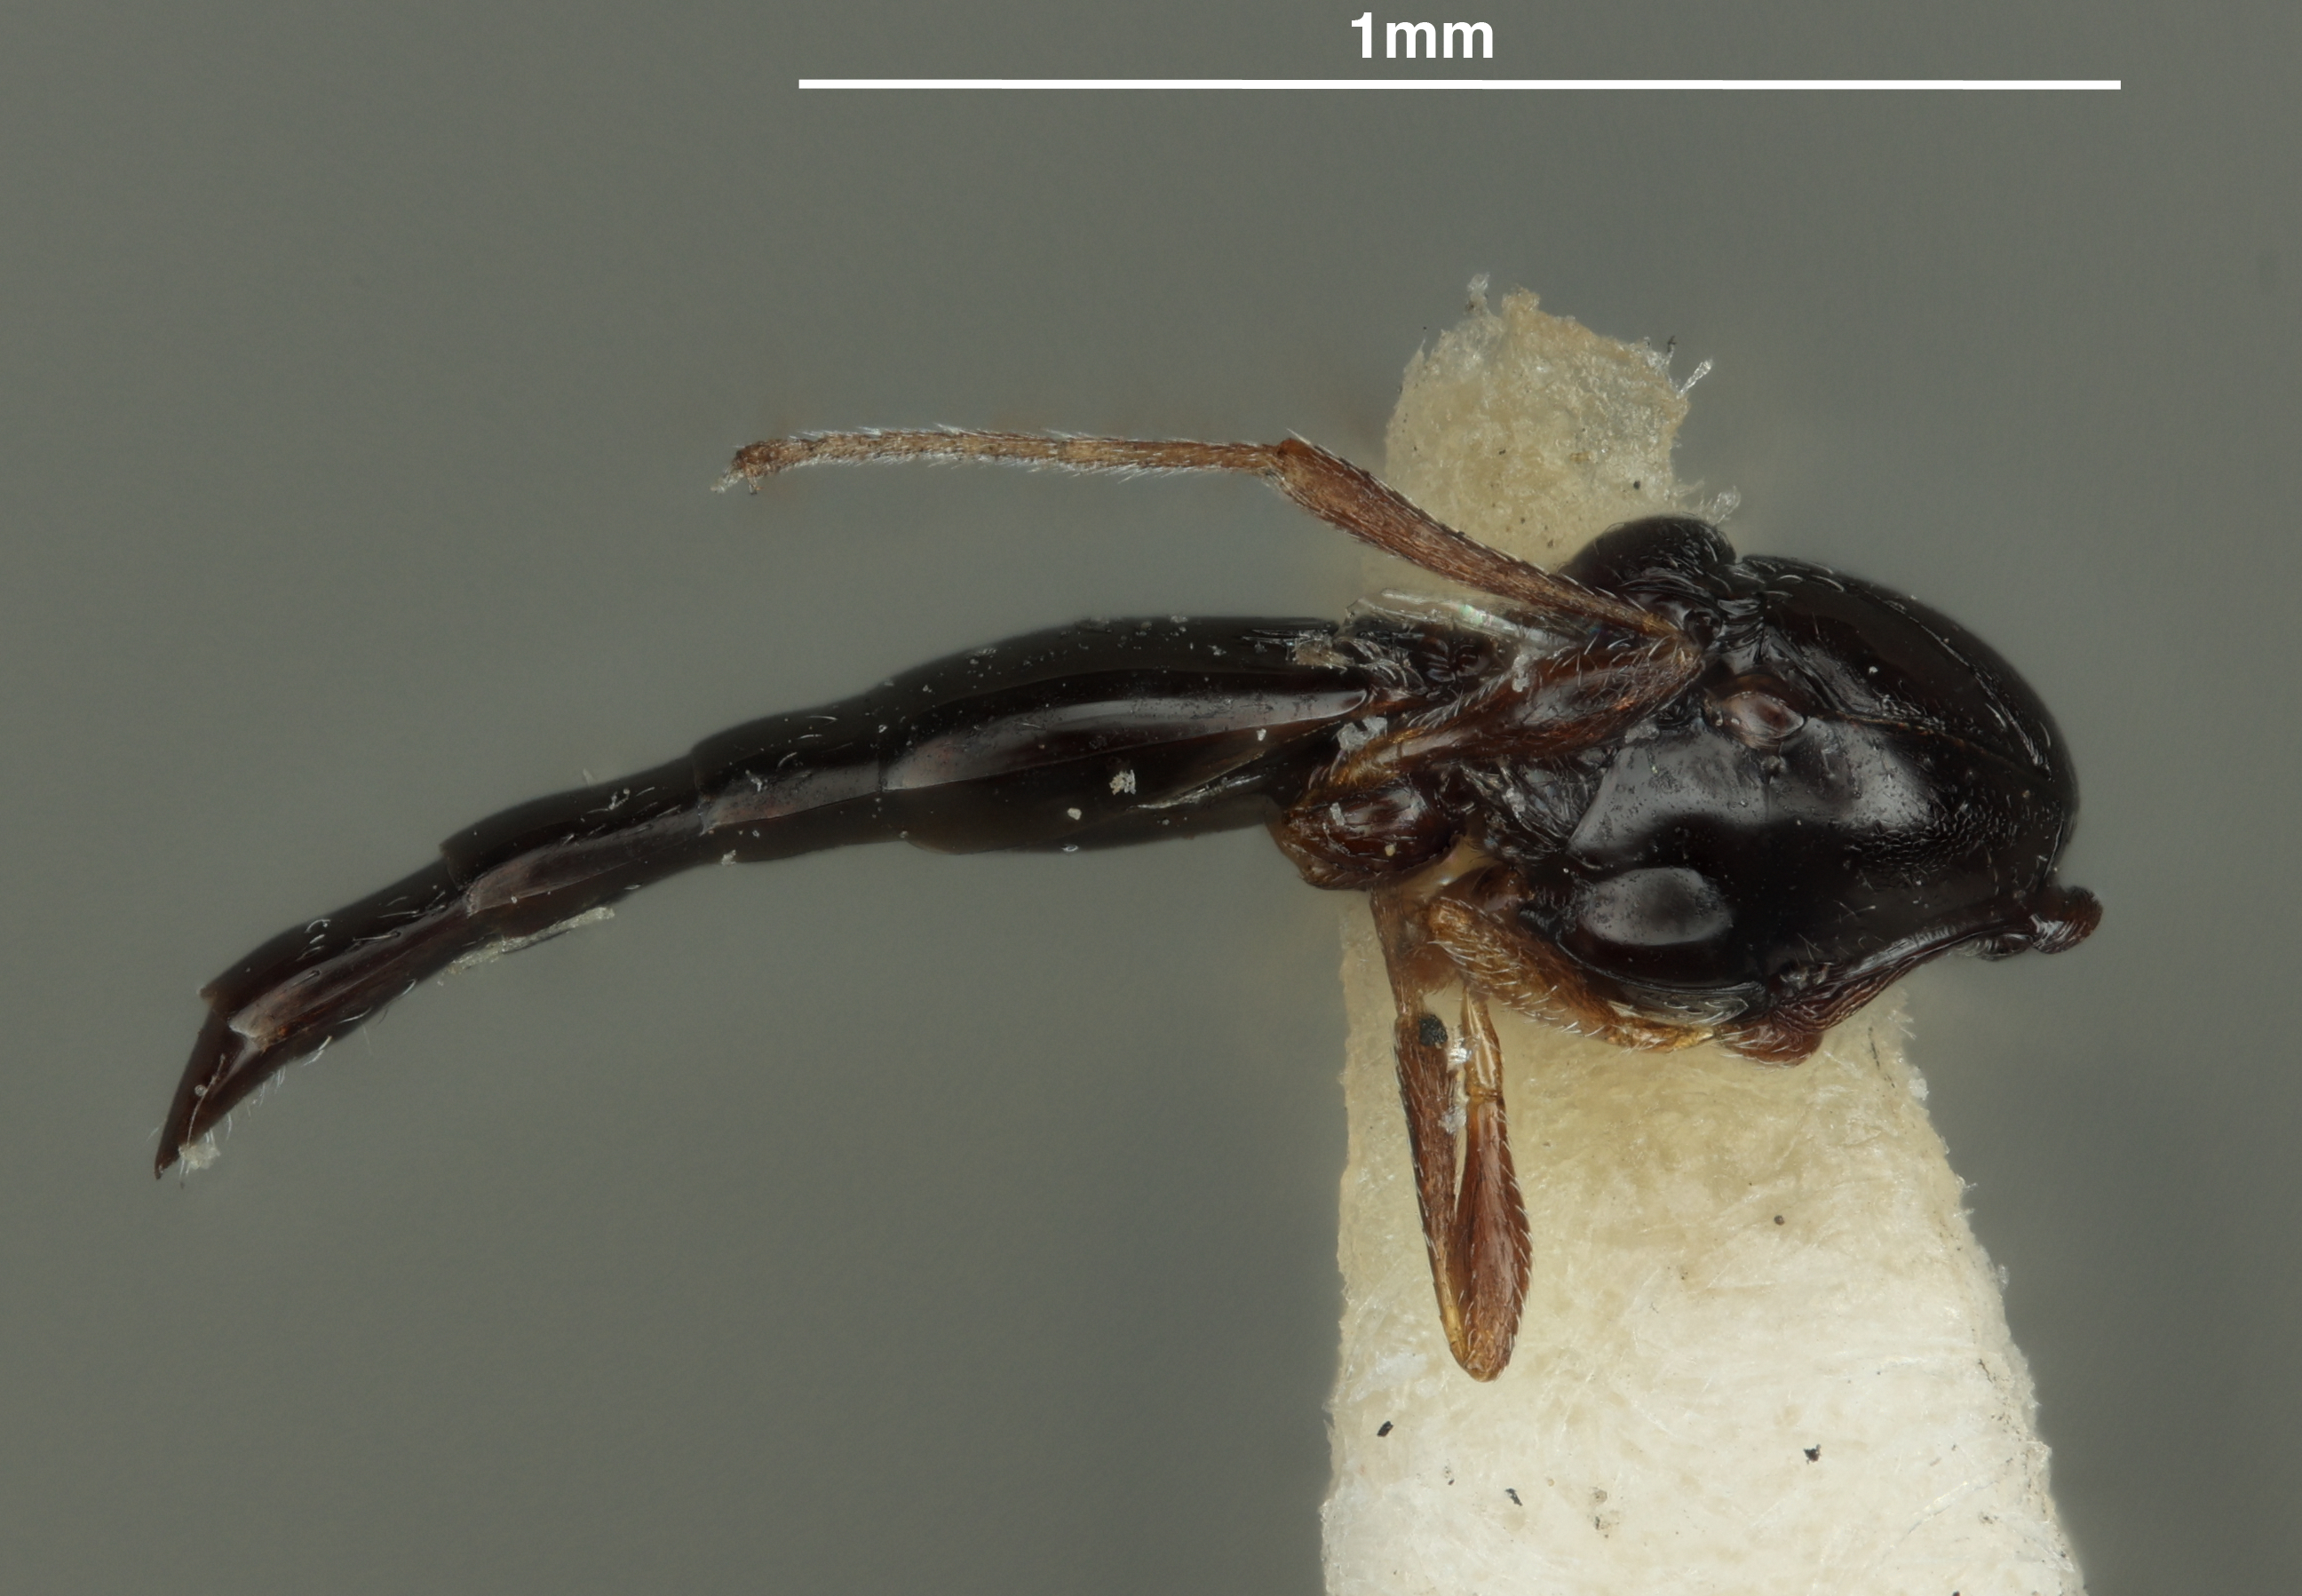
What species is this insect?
Epimeces americanus
